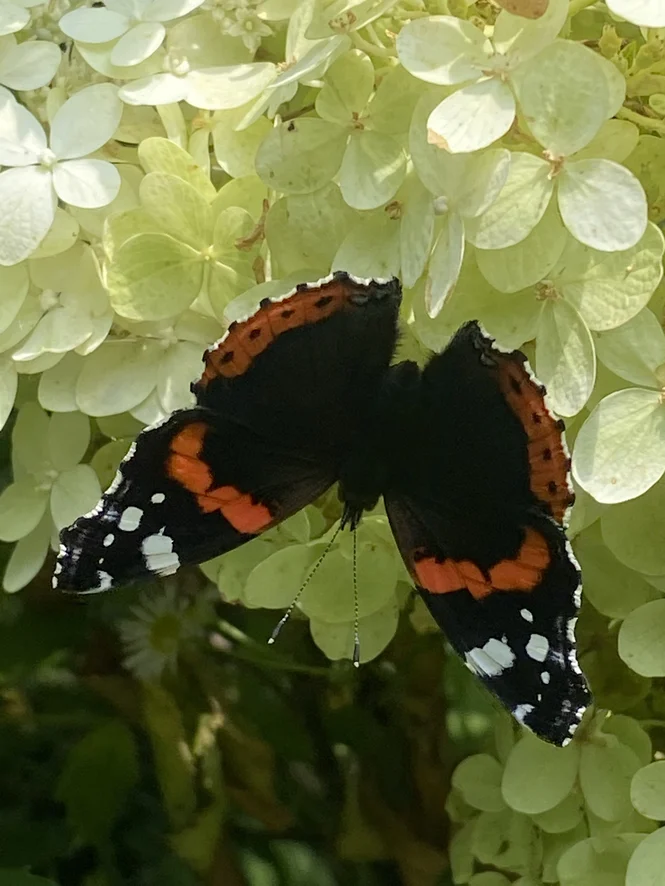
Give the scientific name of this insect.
Vanessa atalanta
